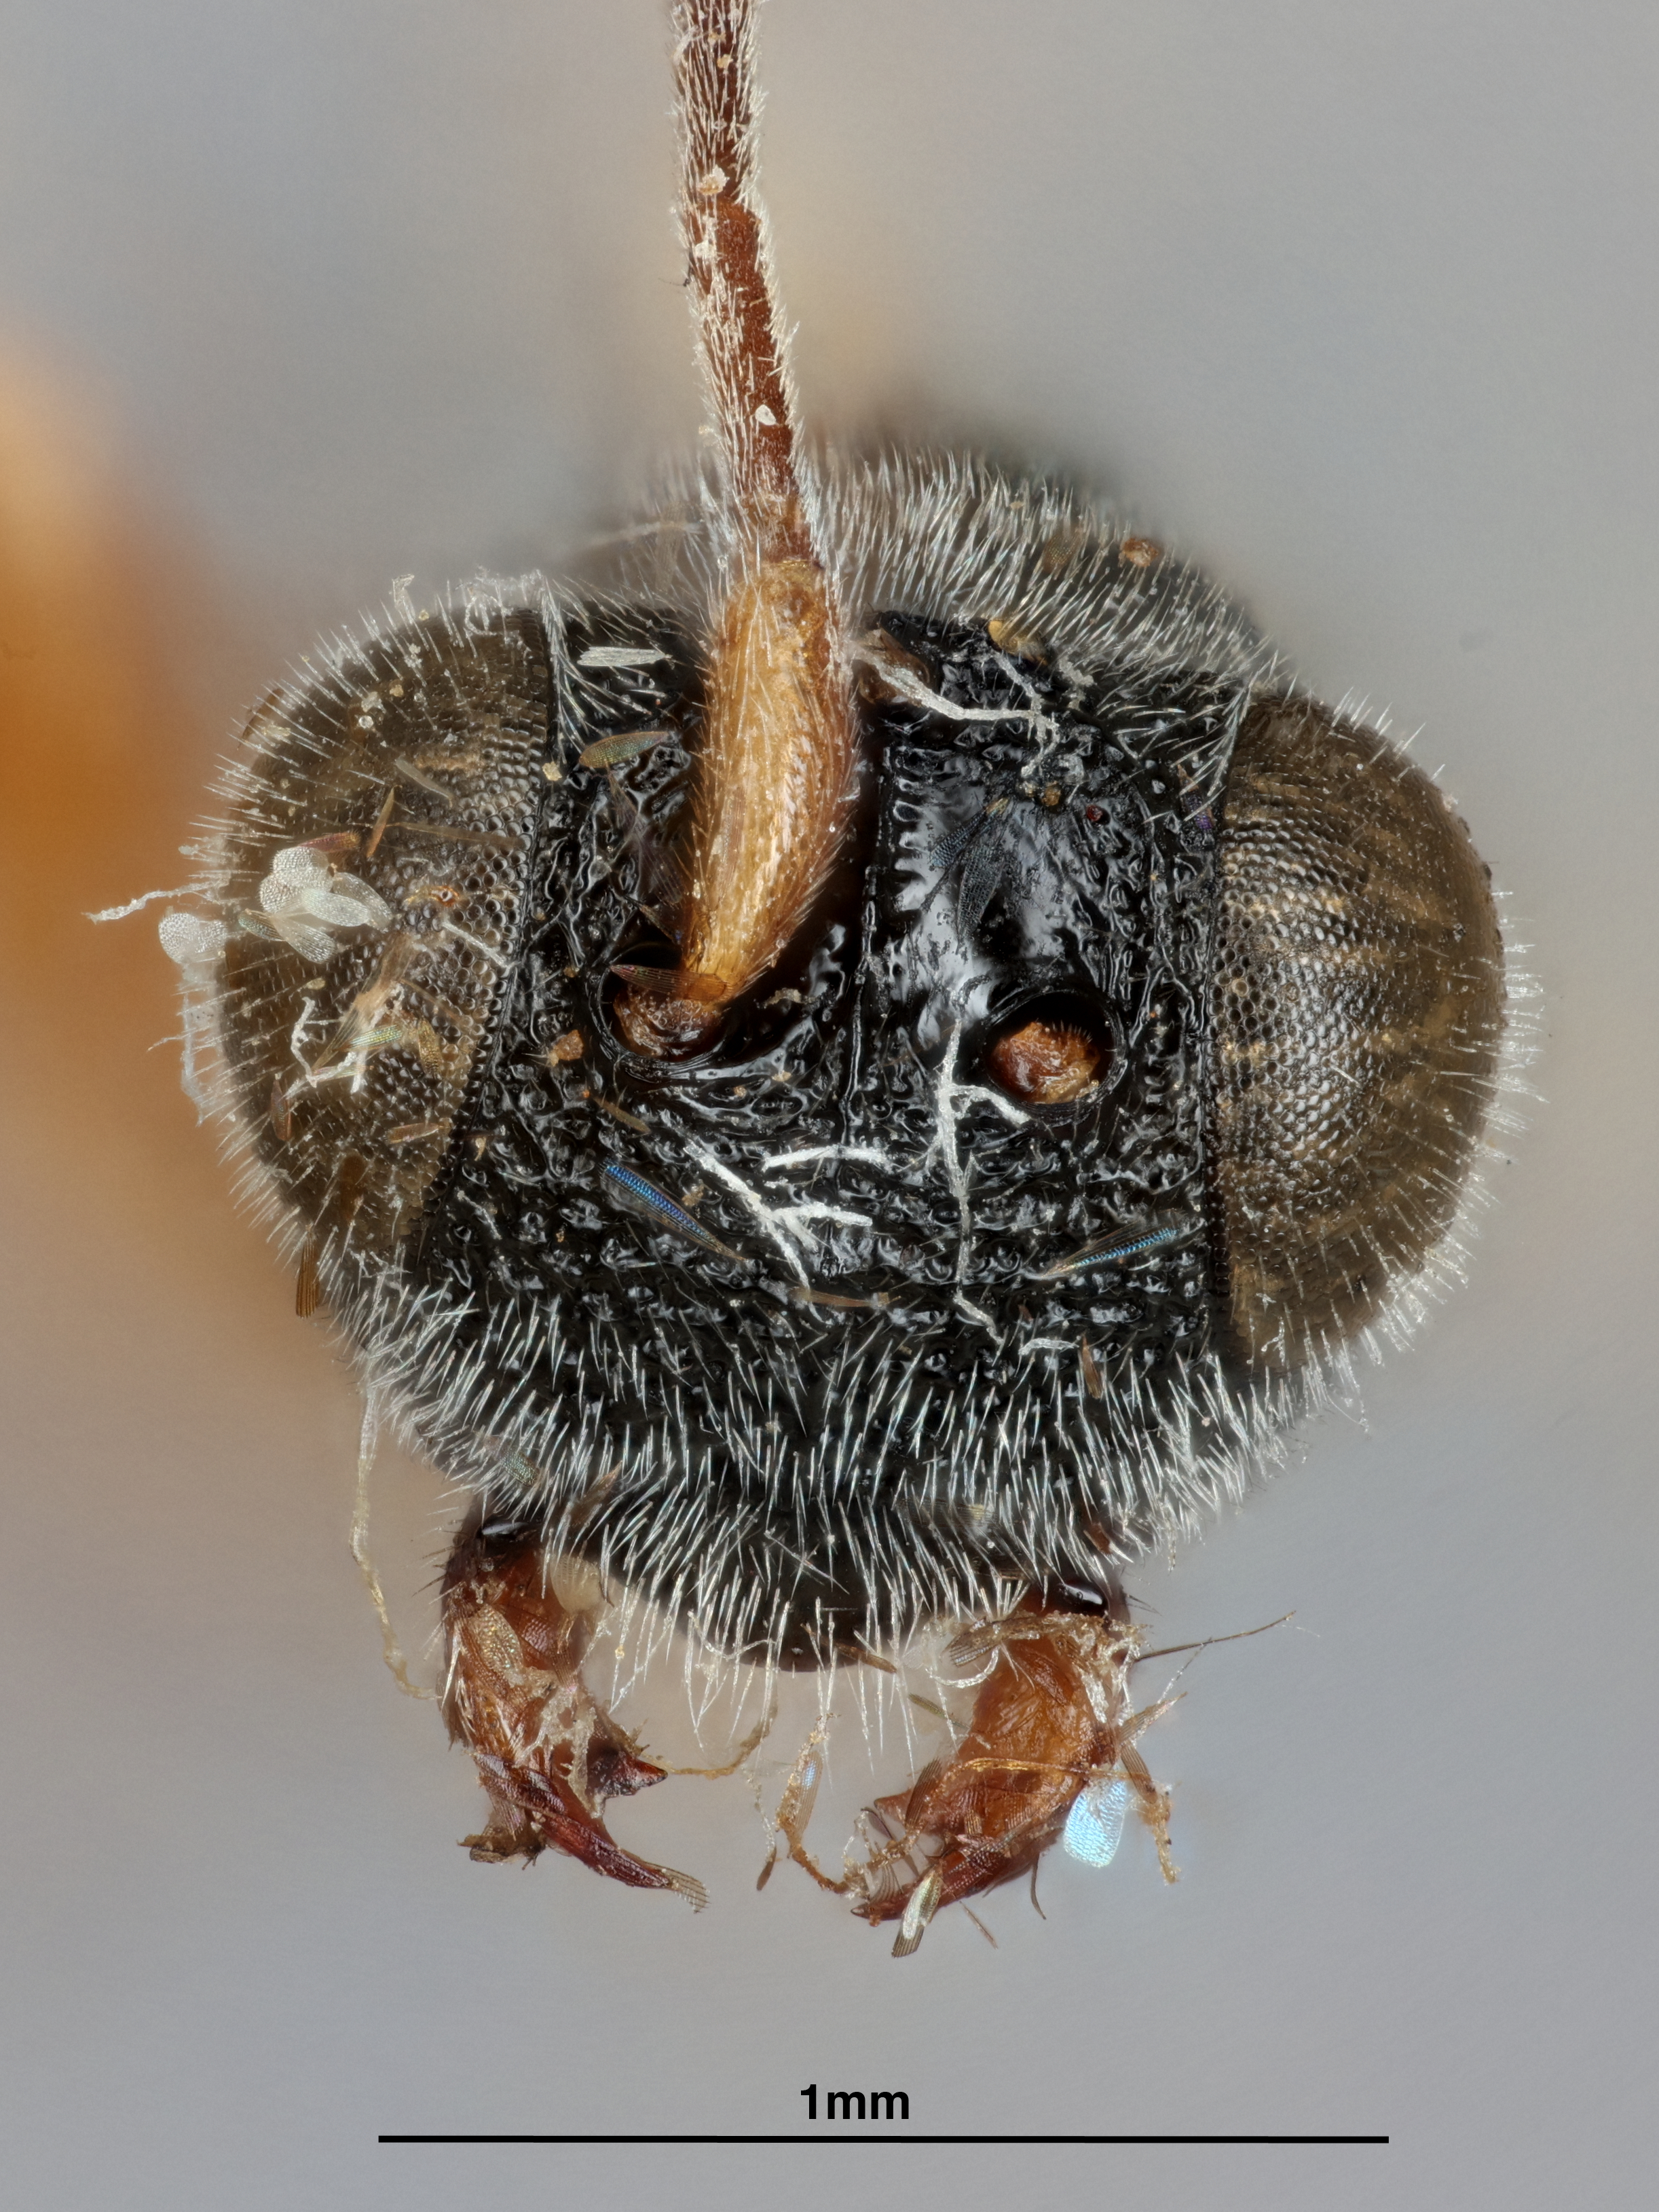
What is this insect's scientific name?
Megachelonus uniformis
